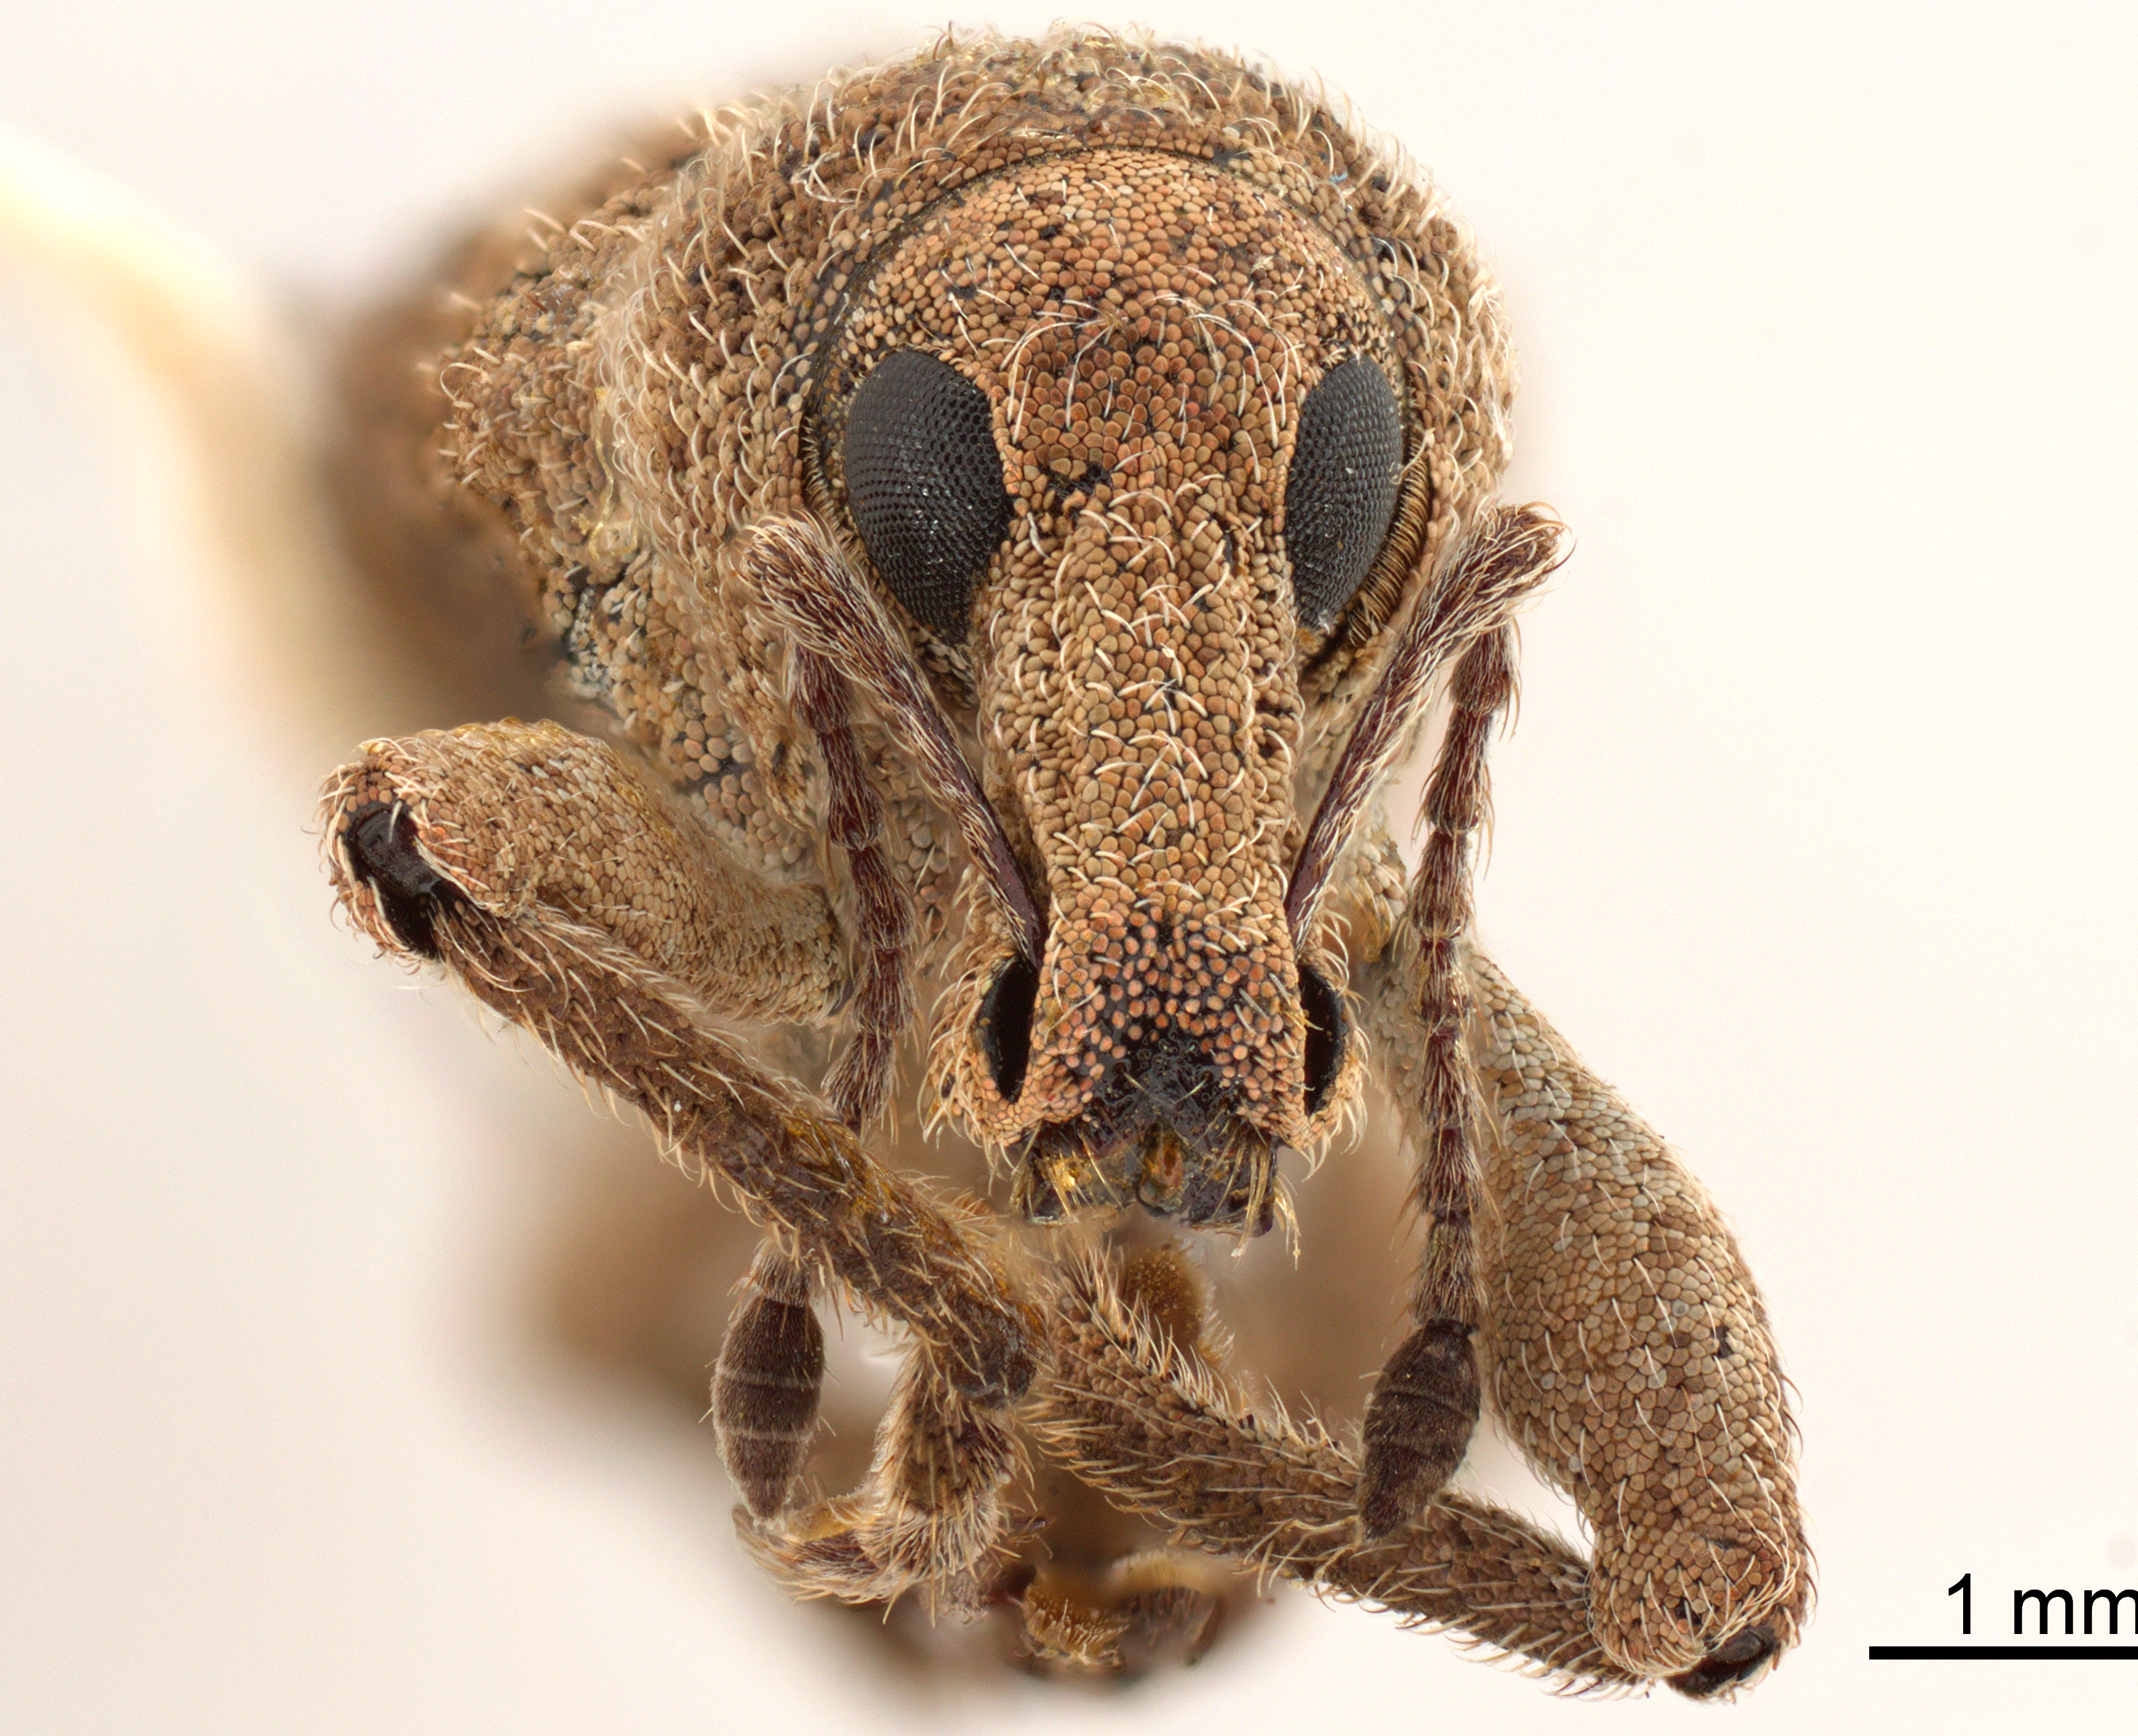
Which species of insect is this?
Adaleres ovipennis
